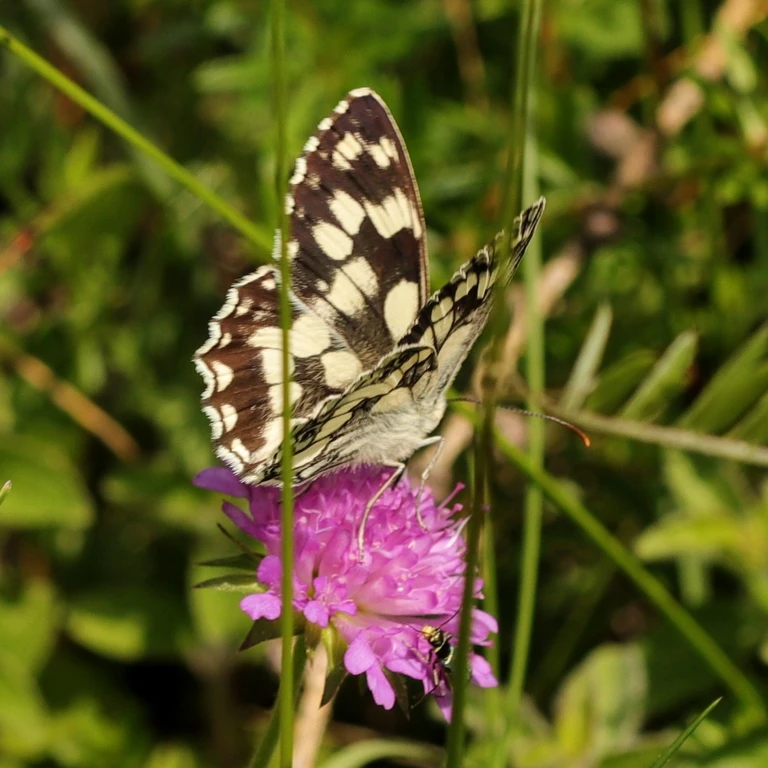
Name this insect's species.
Melanargia galathea
